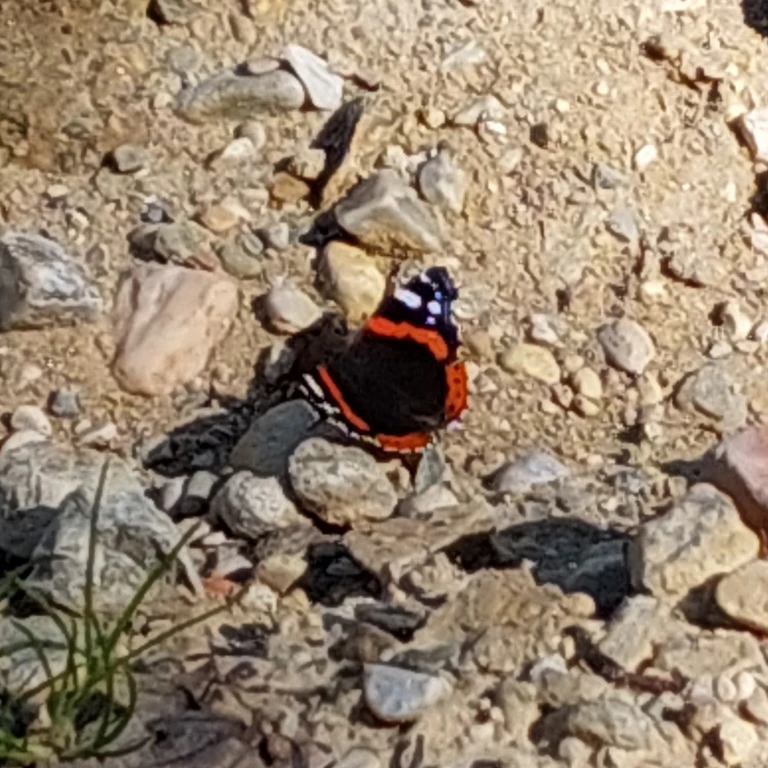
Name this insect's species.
Vanessa atalanta
